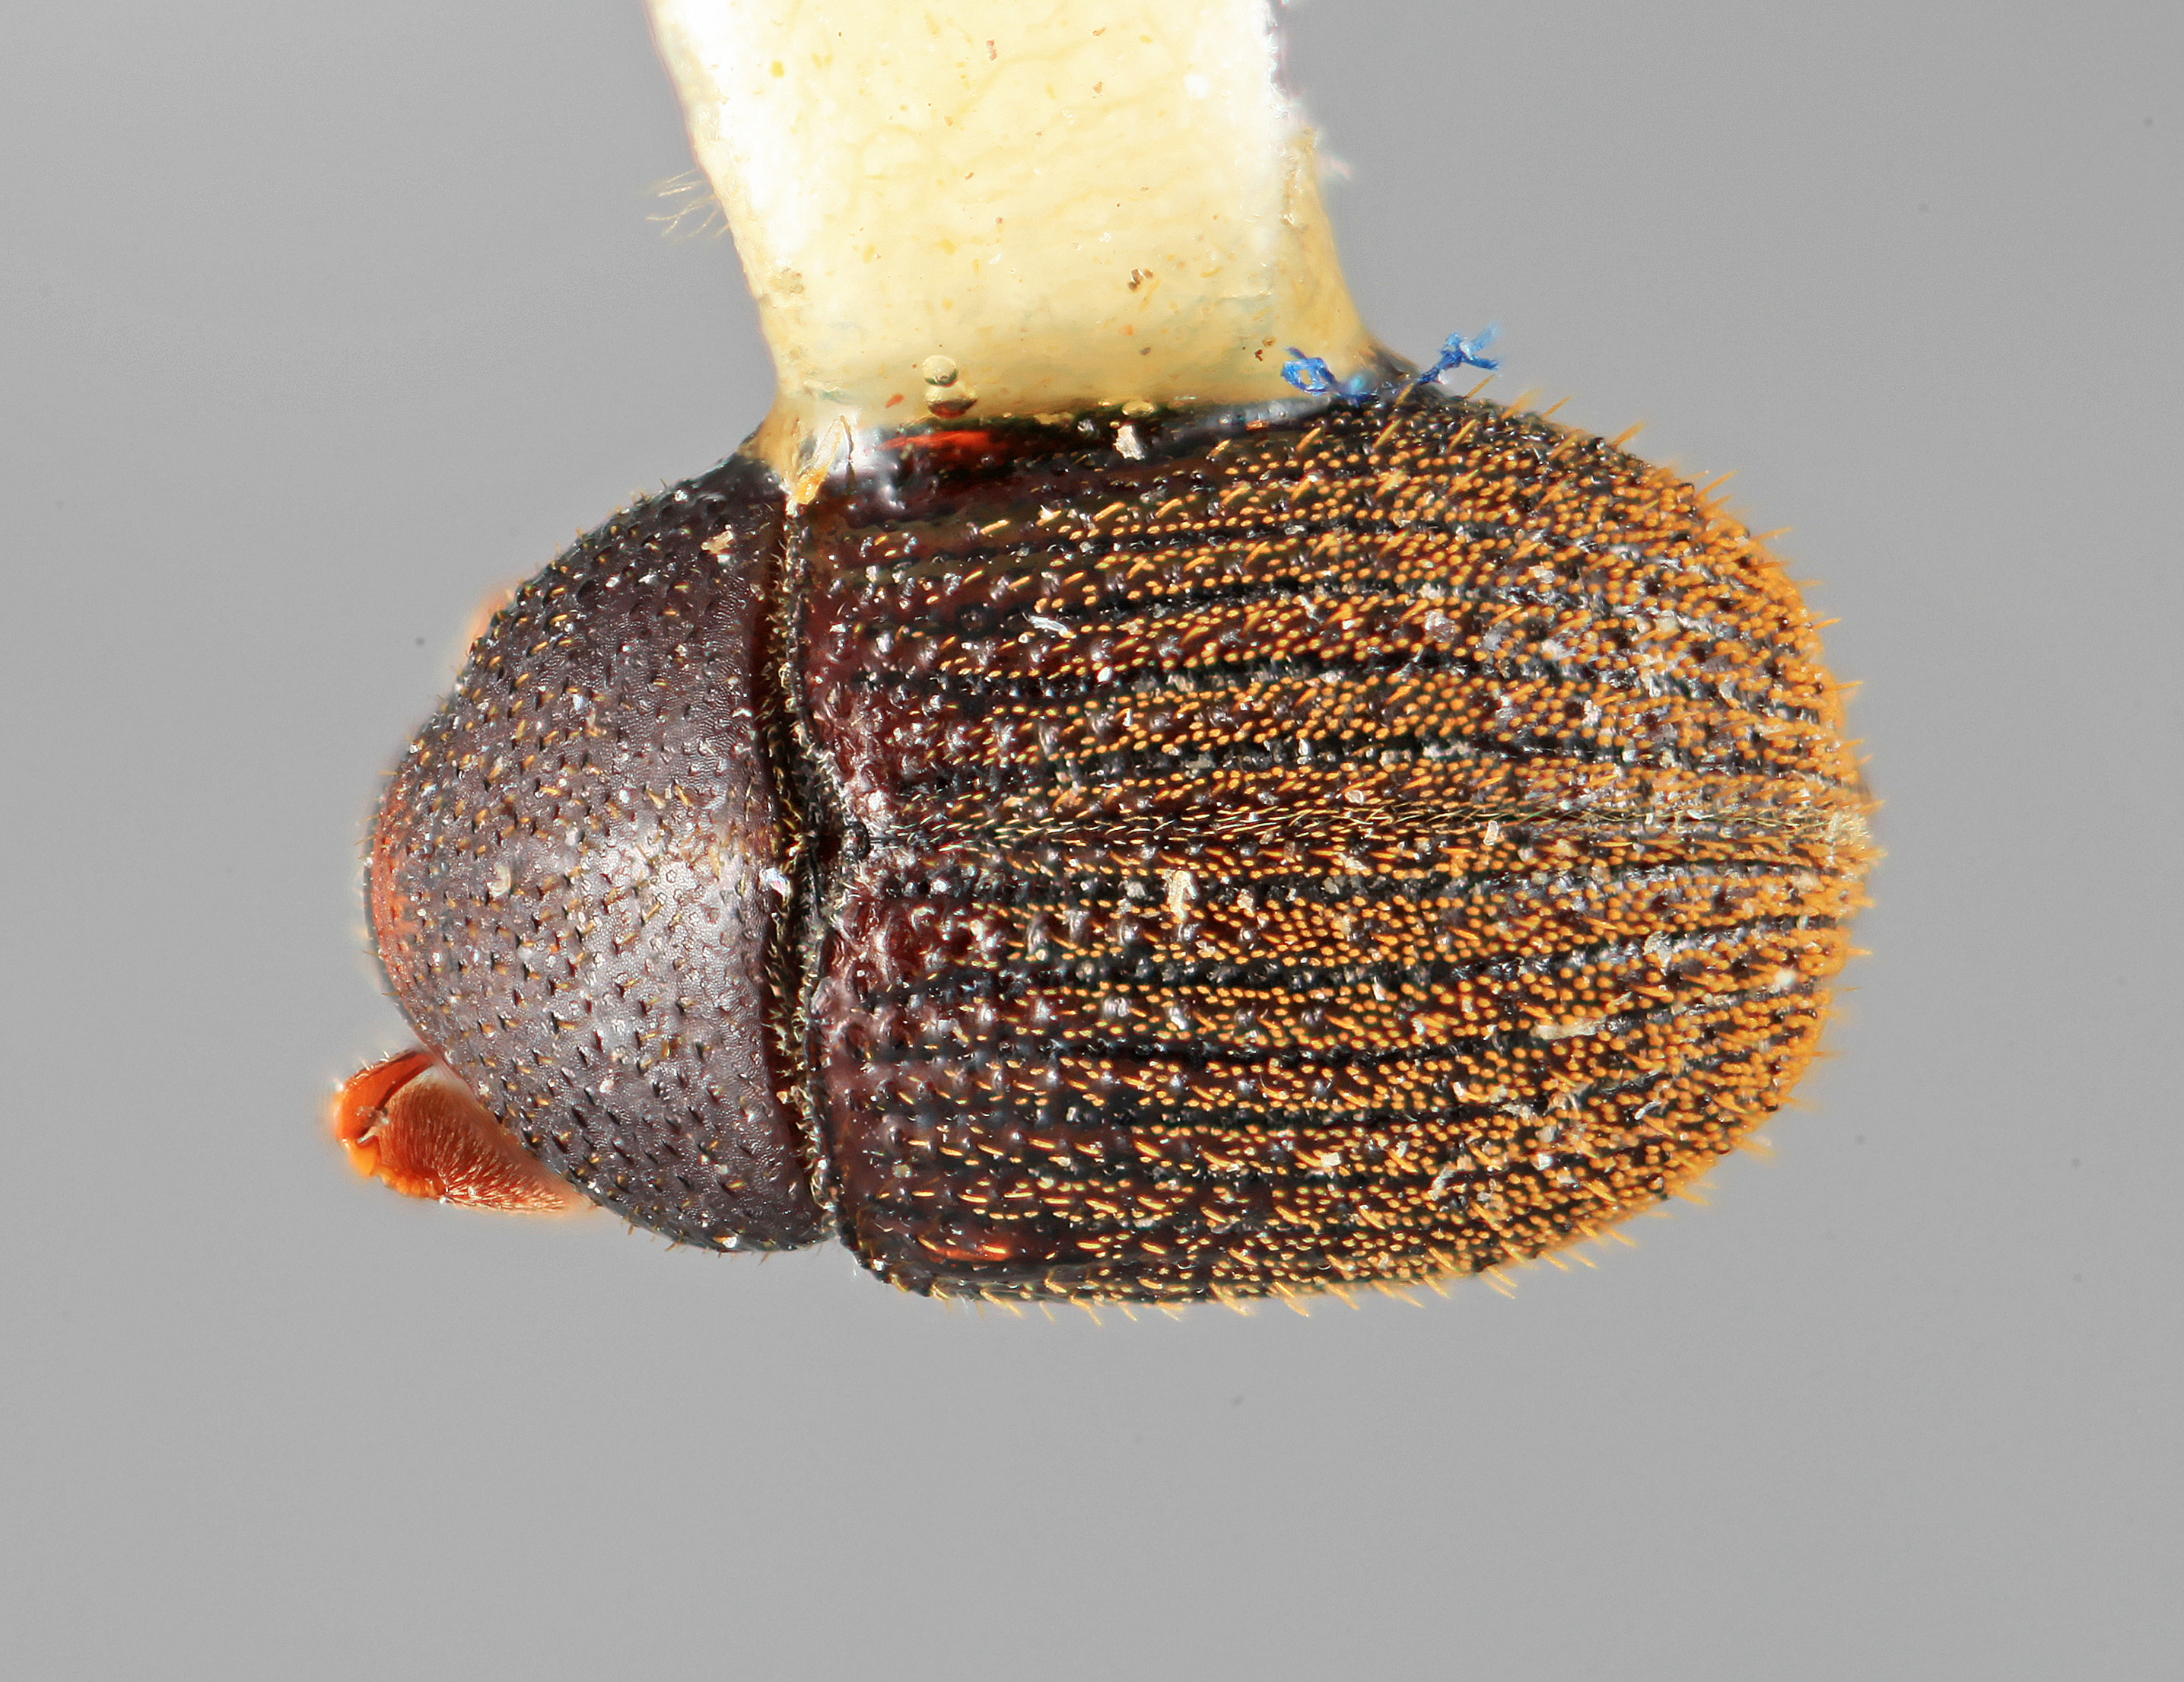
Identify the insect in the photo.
Chramesus vastus
